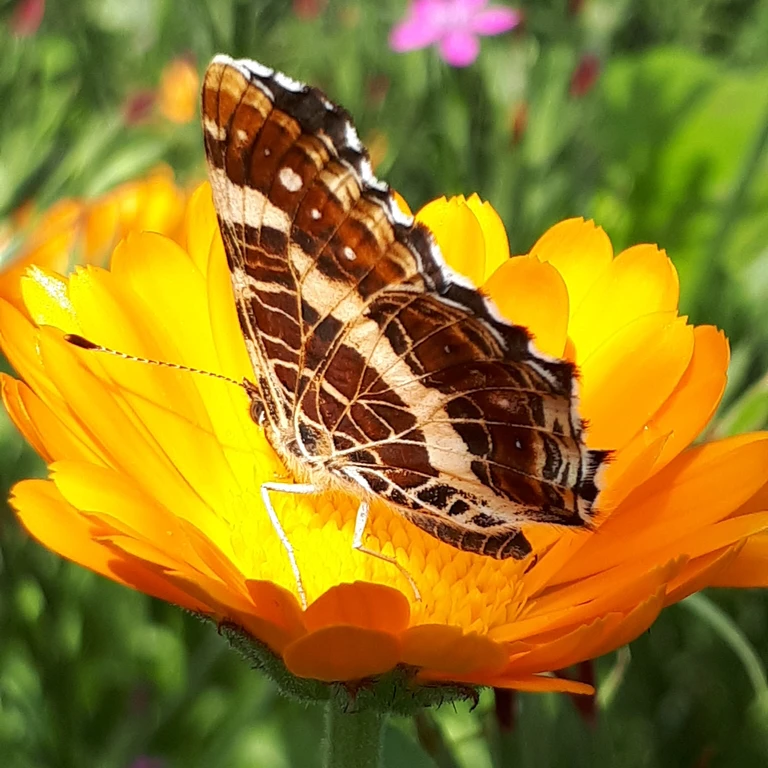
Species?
Araschnia levana
